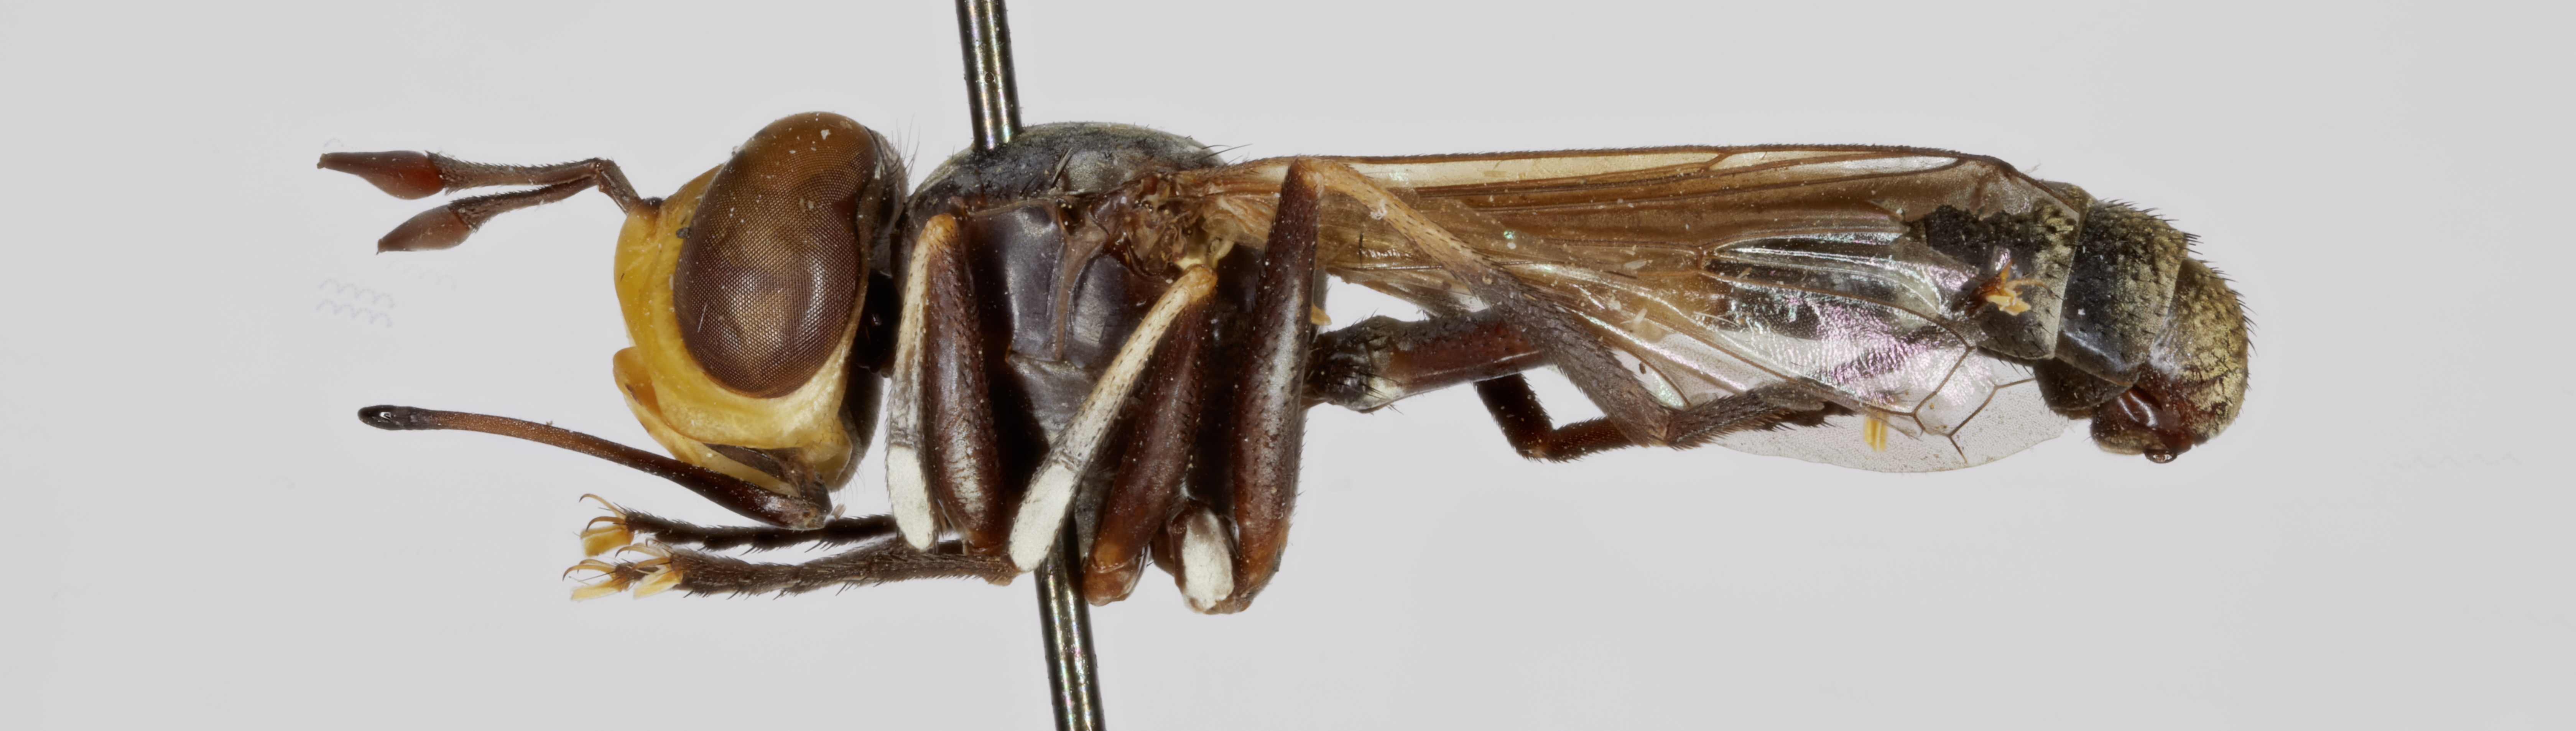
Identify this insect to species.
Conops abruptus (also Physoconops abruptus)
